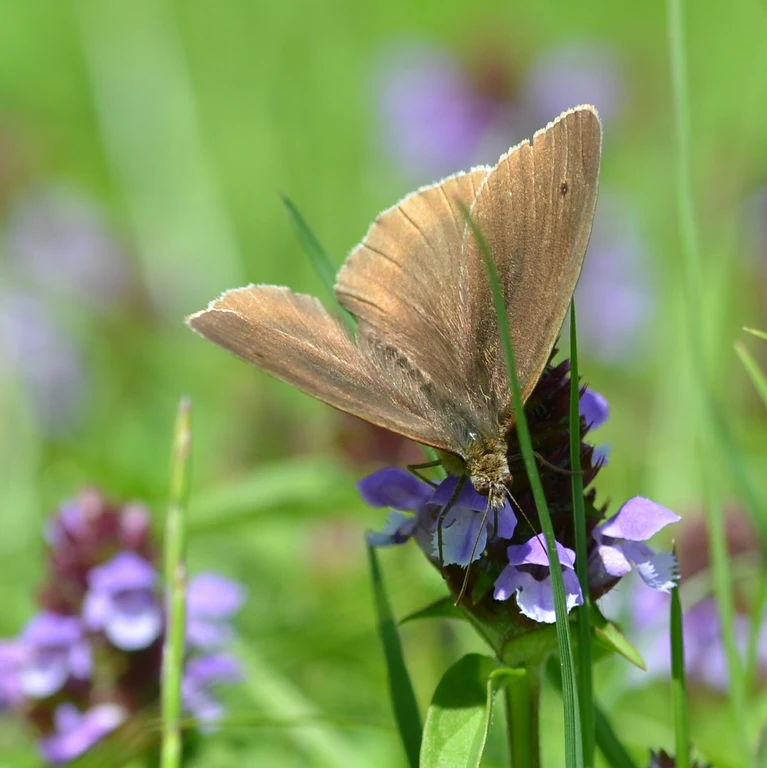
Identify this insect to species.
Maniola jurtina
